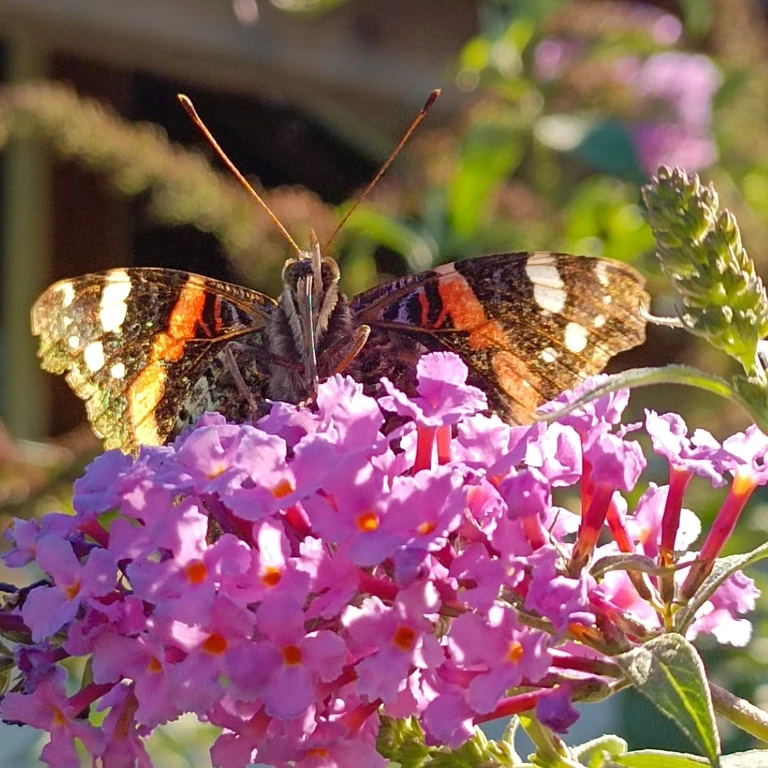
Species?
Vanessa atalanta
